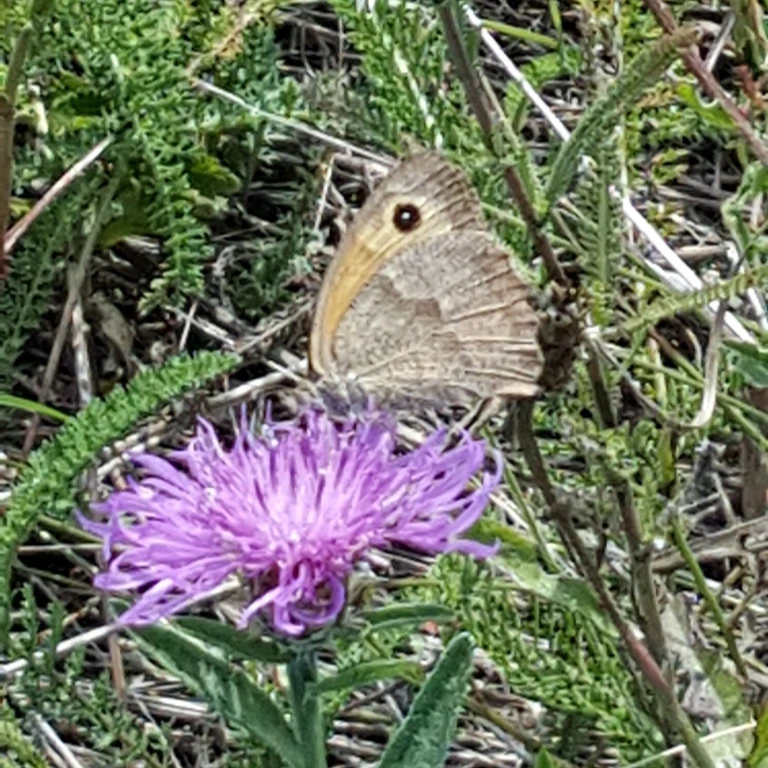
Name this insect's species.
Maniola jurtina
